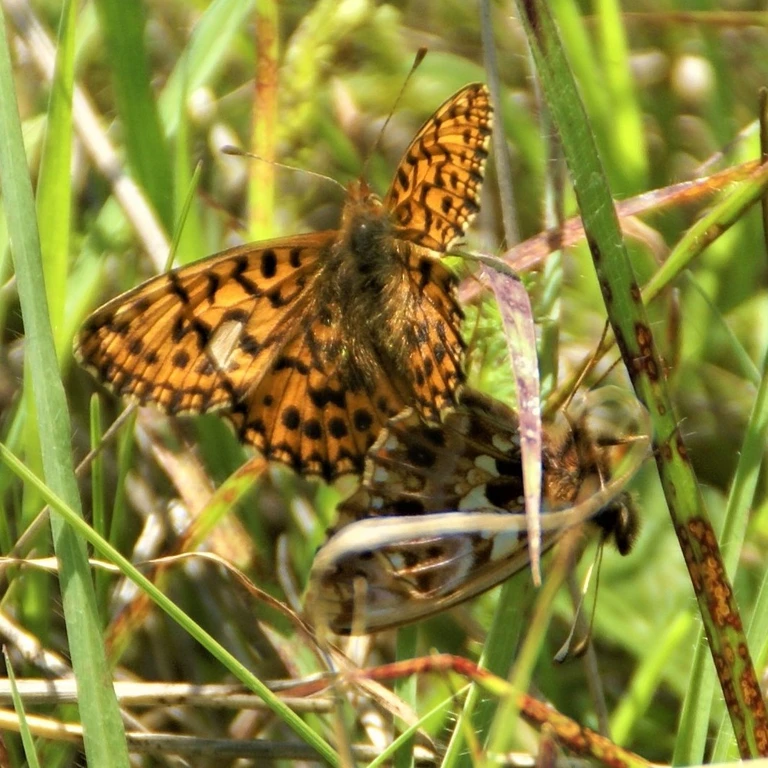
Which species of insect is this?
Boloria dia
